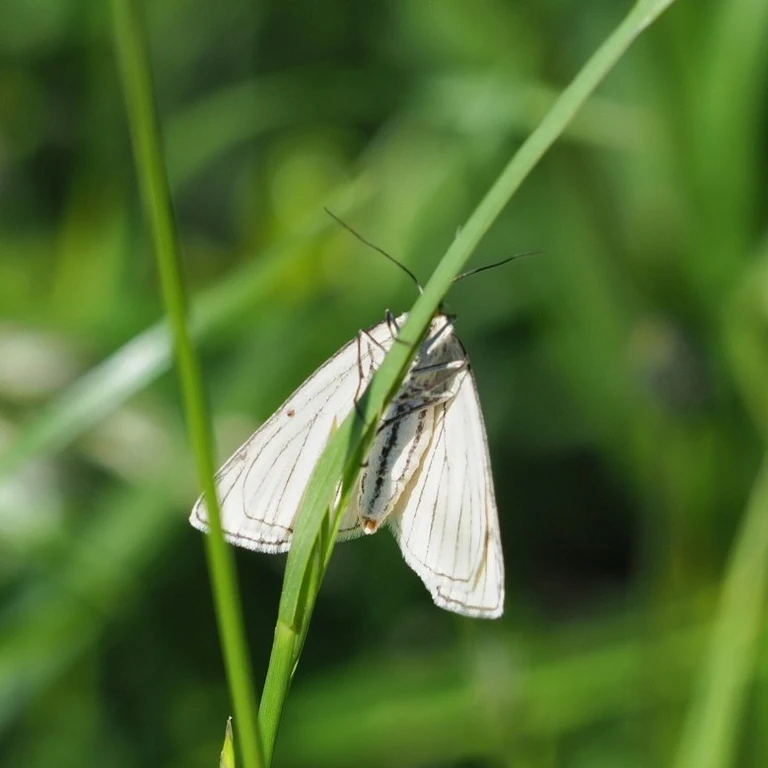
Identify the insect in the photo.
Siona lineata
